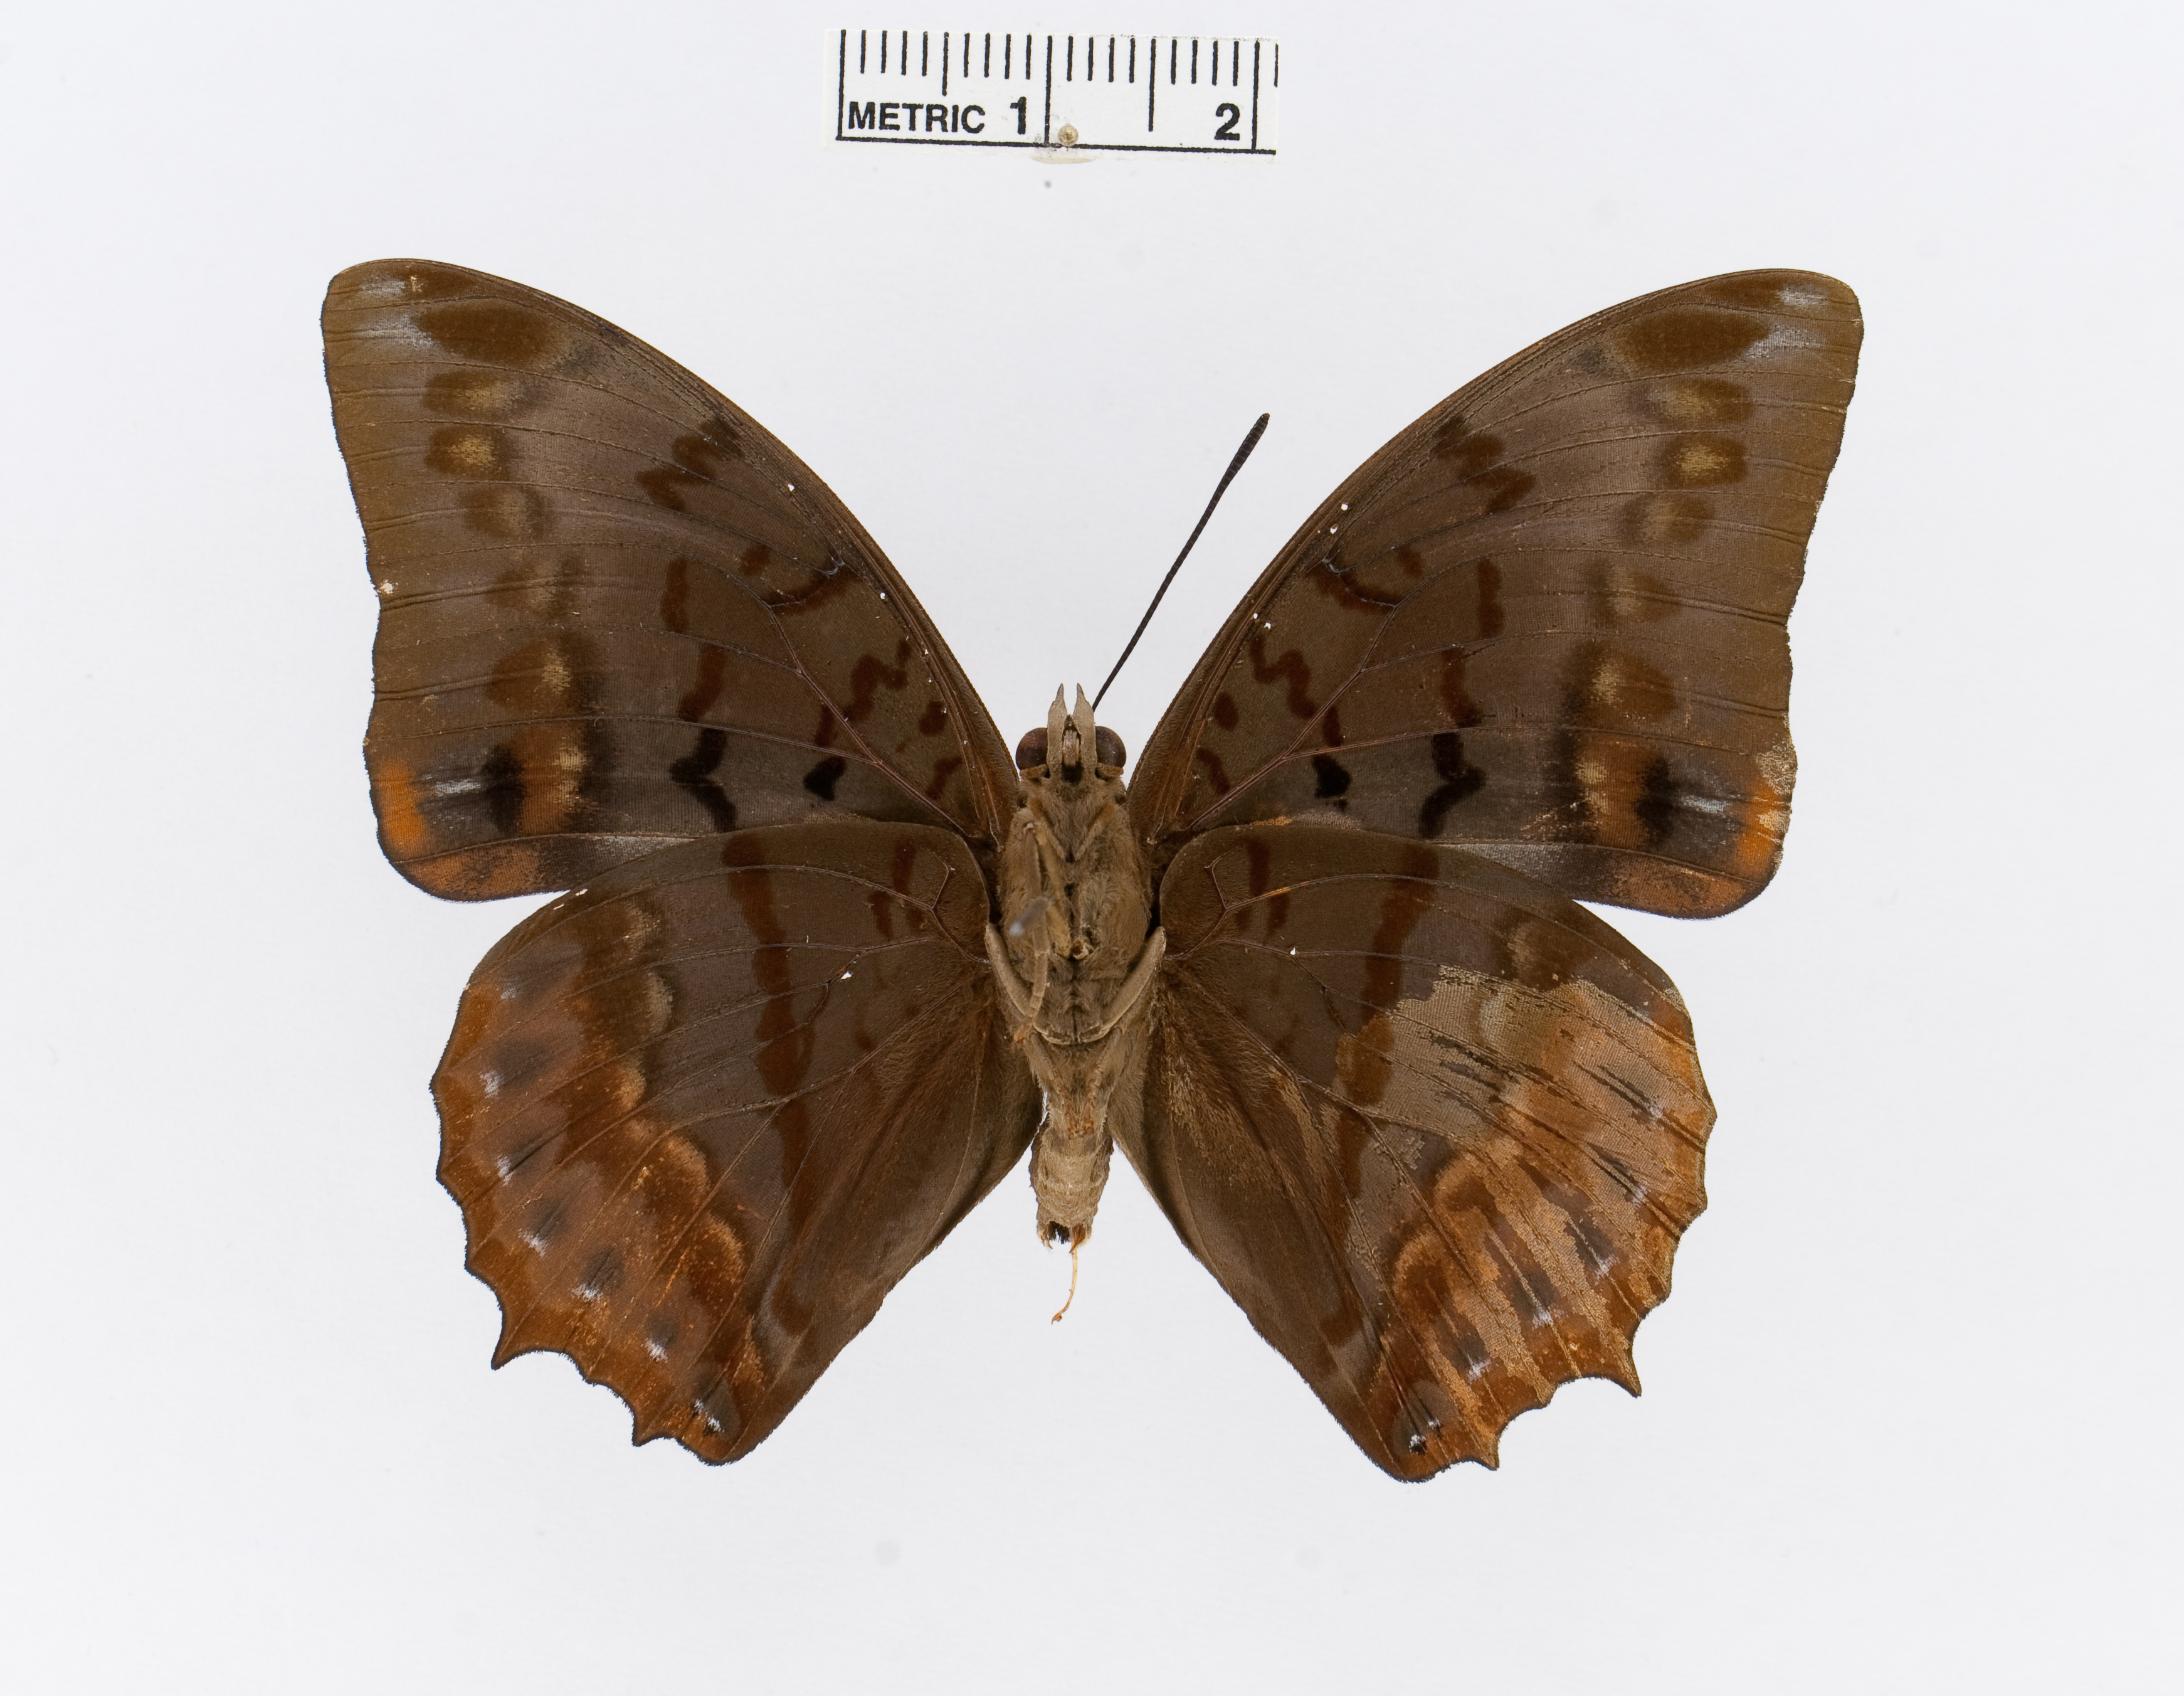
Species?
Charaxes protoclea
